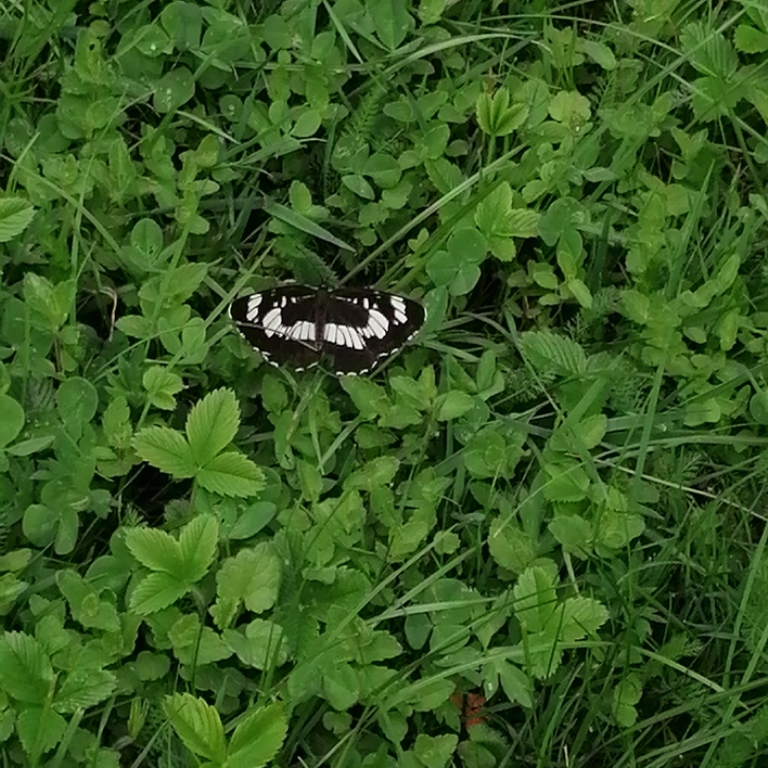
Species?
Neptis rivularis
